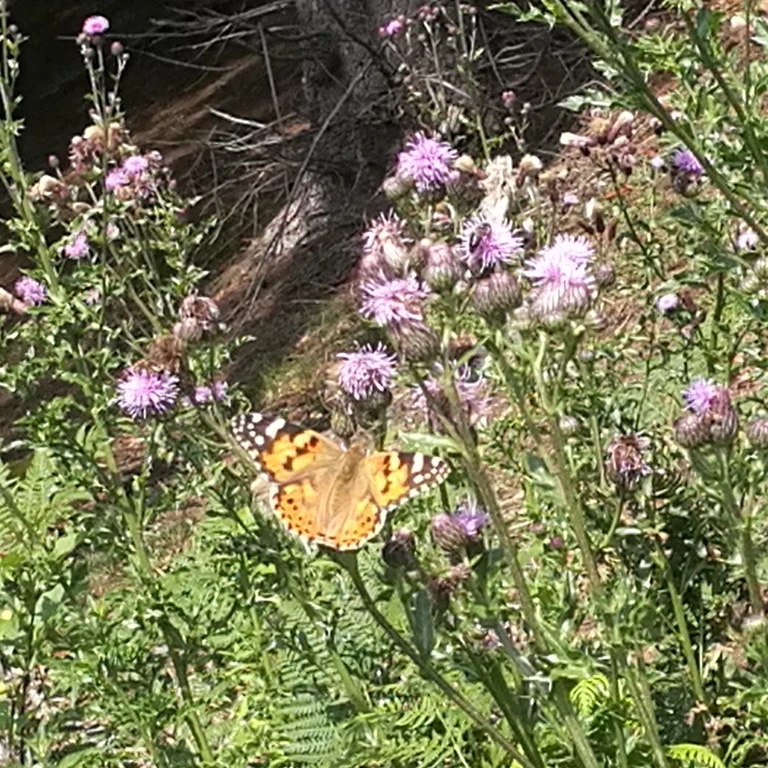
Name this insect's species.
Vanessa cardui
